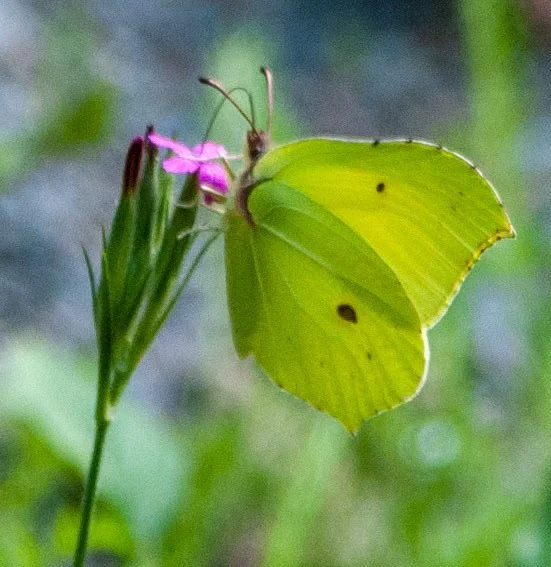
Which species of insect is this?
Gonepteryx rhamni
